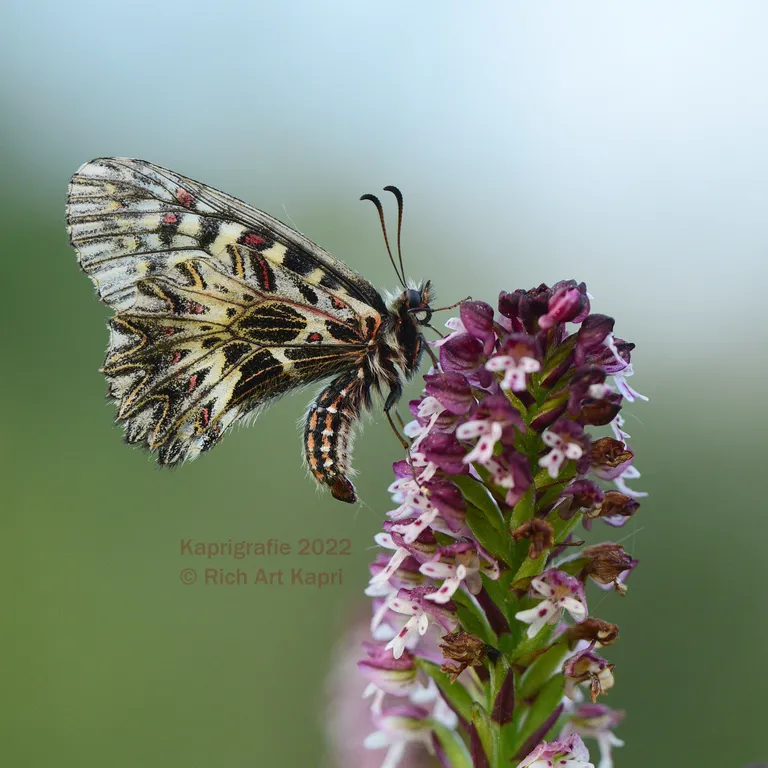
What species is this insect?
Zerynthia polyxena
